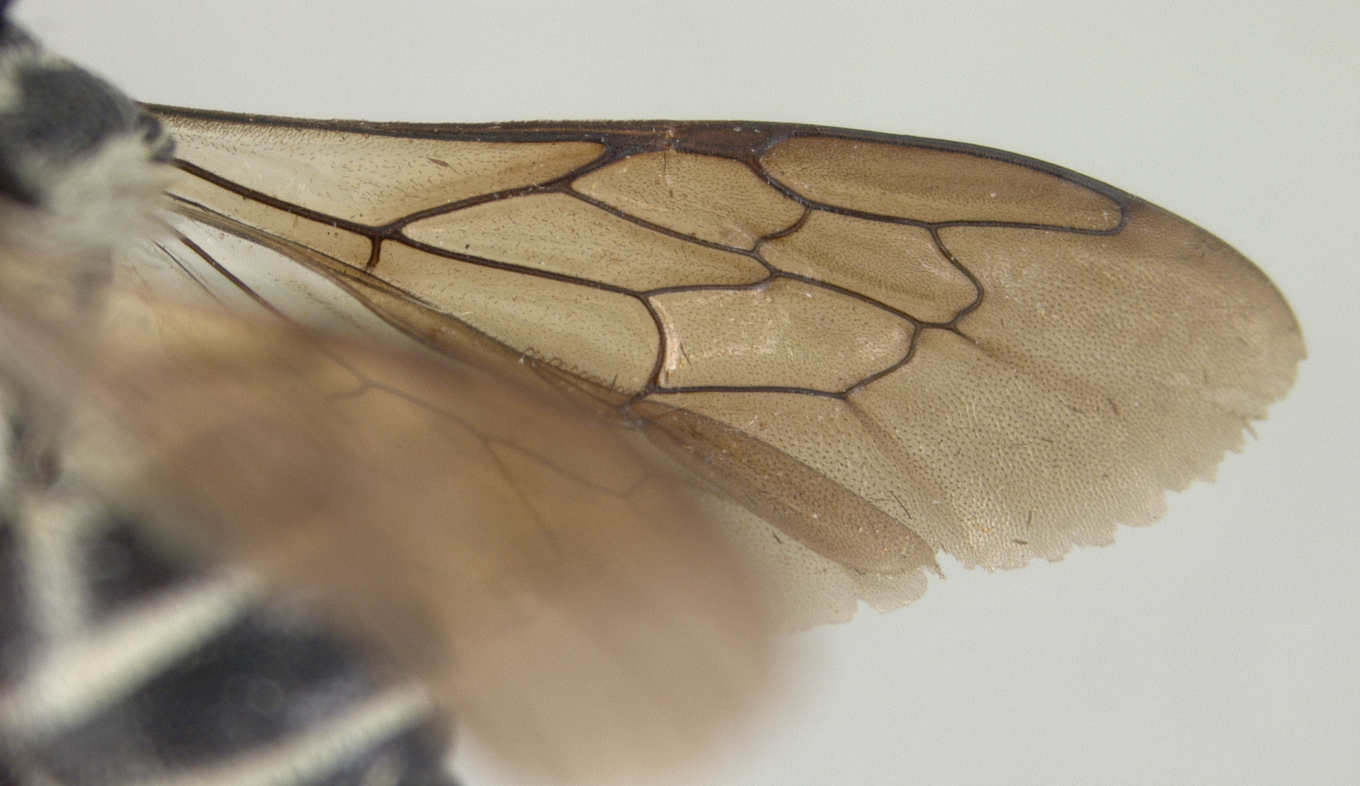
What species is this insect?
Coelioxys boharti
